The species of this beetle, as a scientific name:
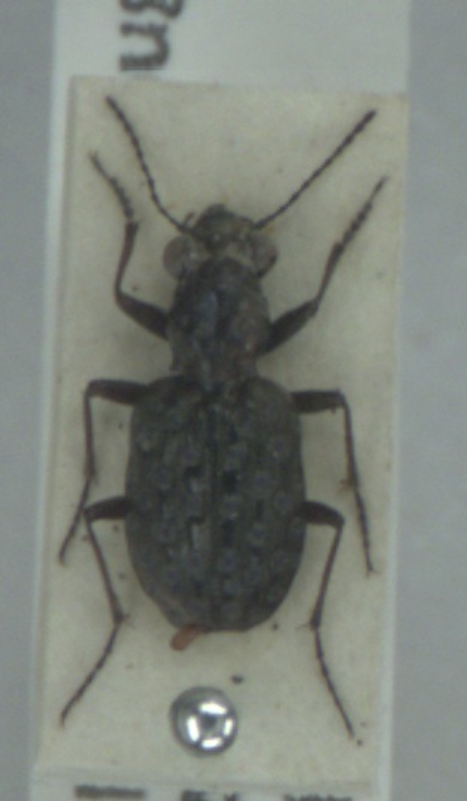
Elaphrus cupreus
